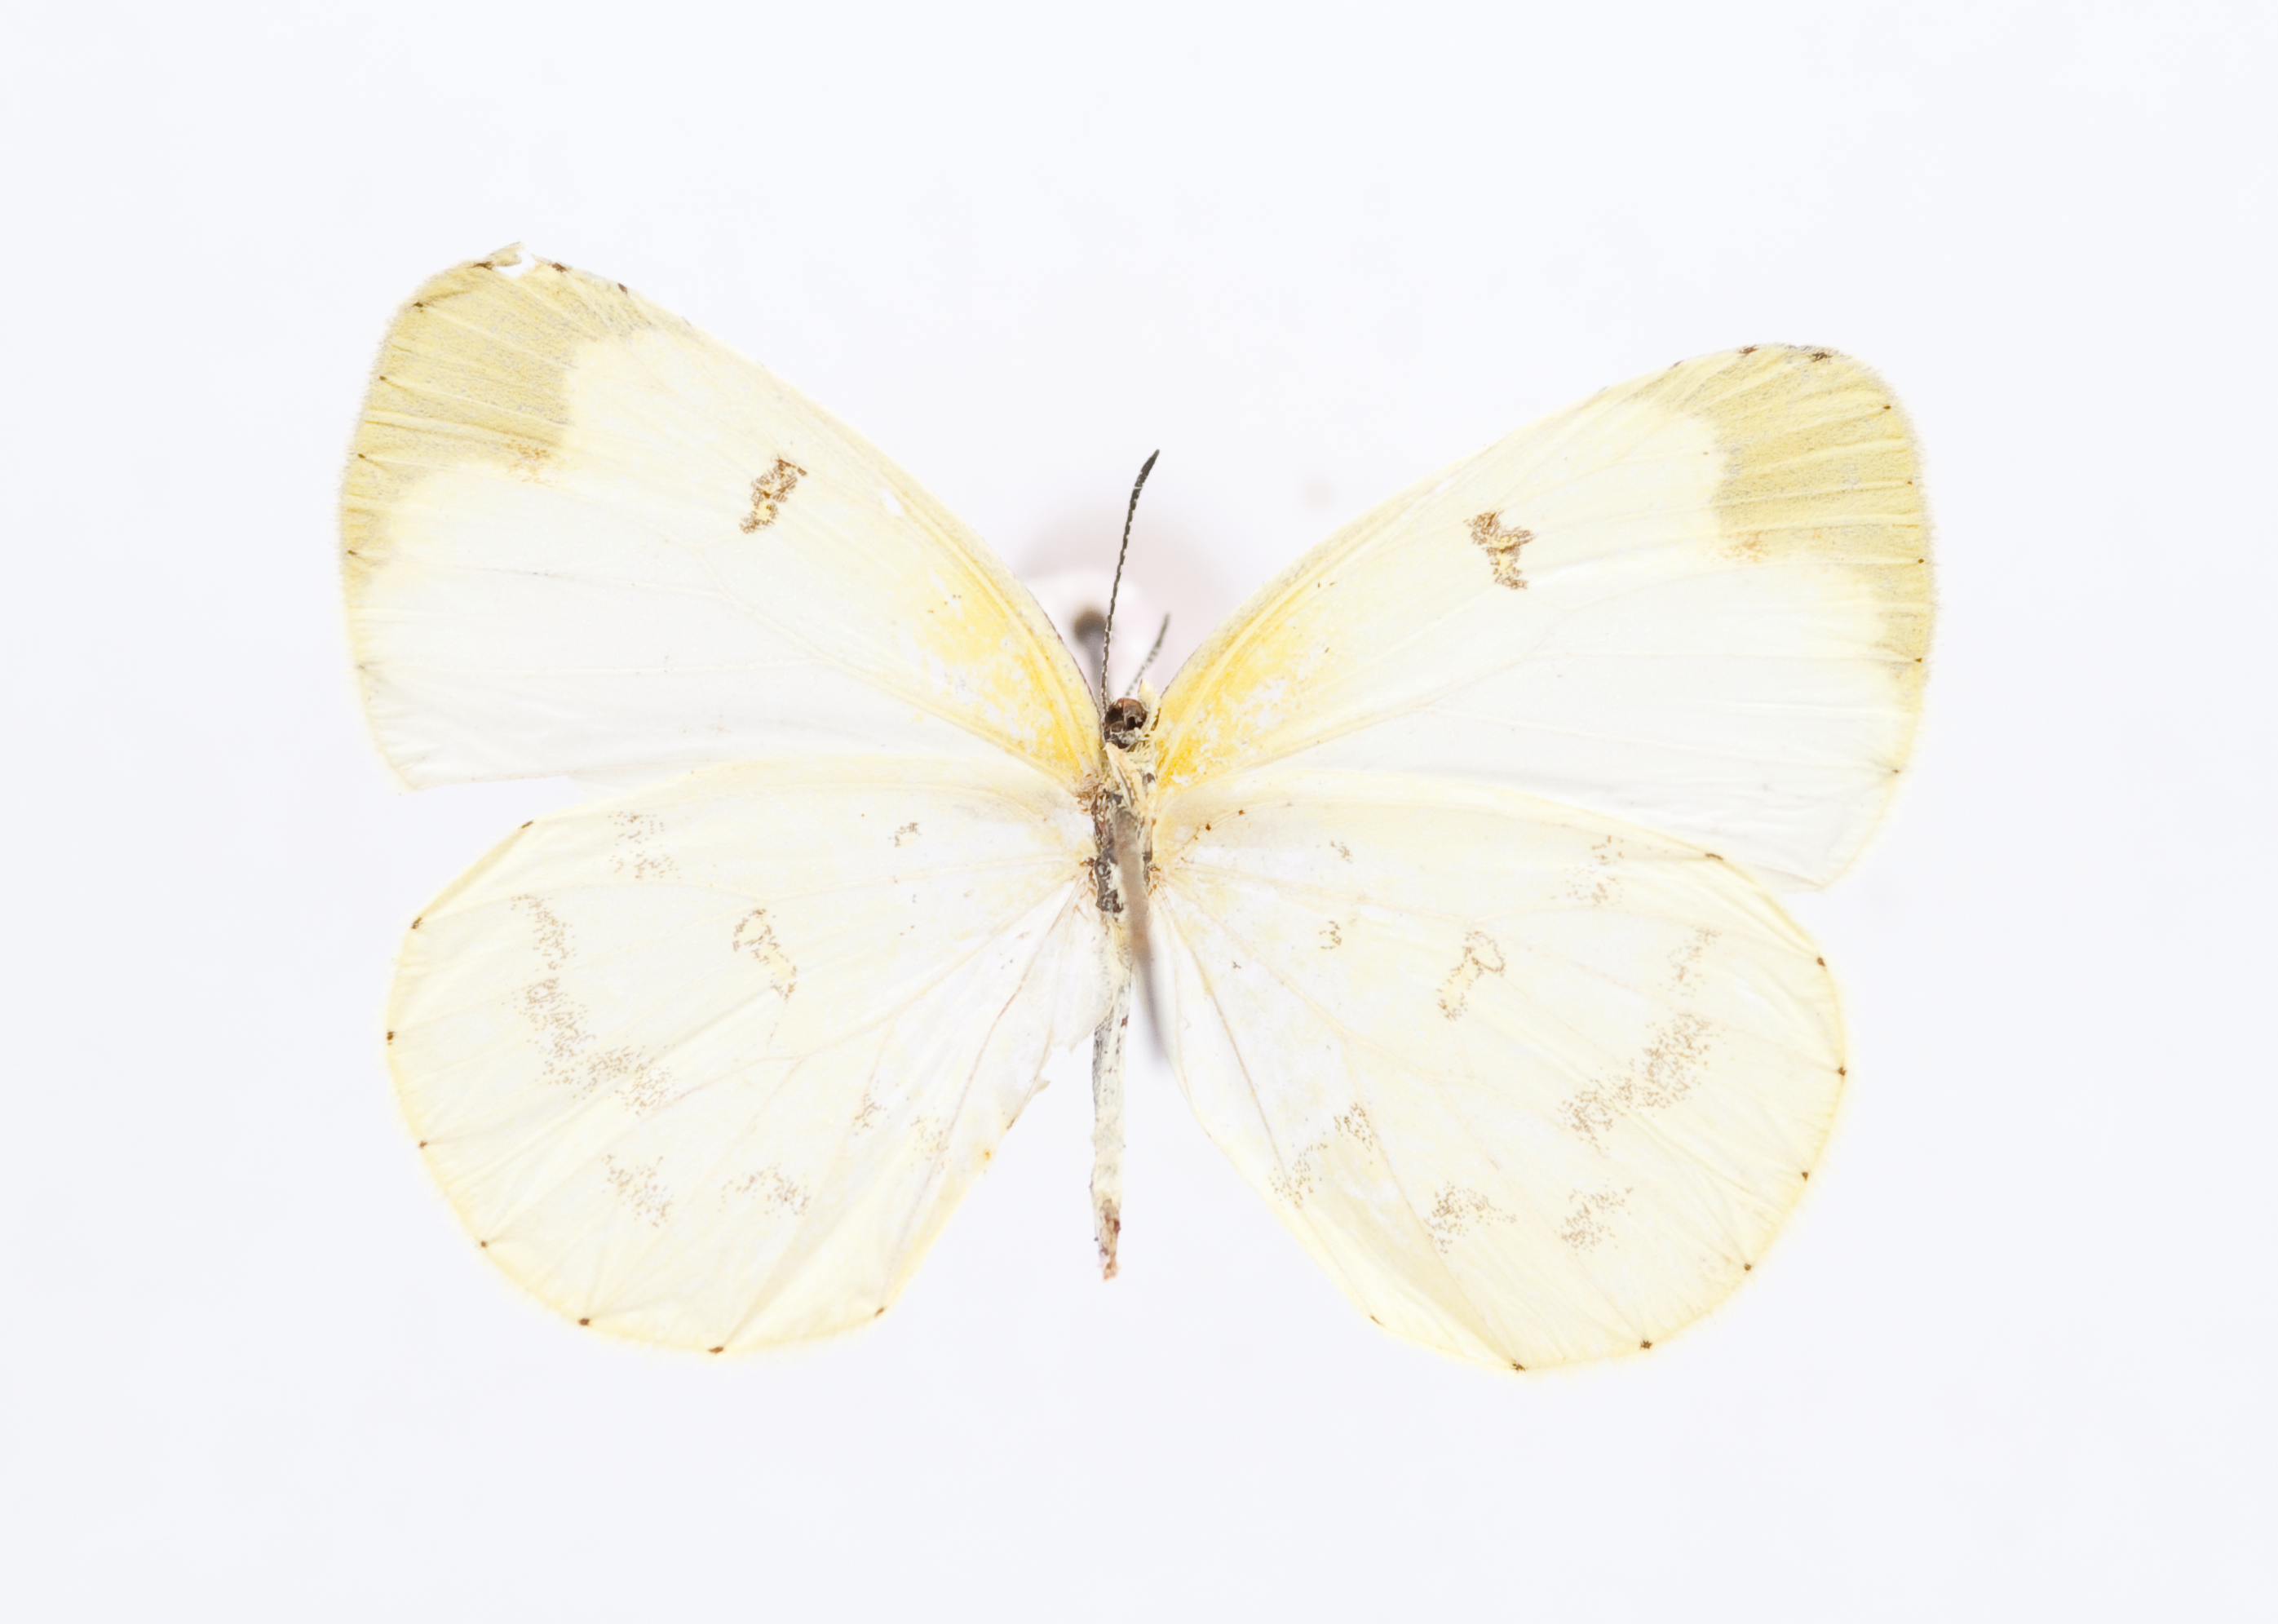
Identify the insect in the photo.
Eurema hapale
